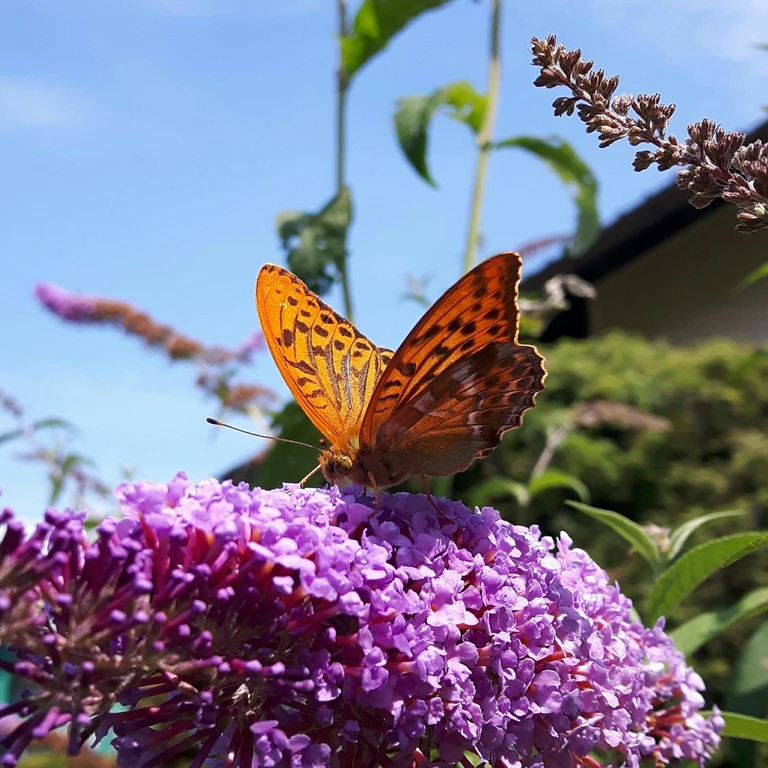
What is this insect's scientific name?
Argynnis paphia
